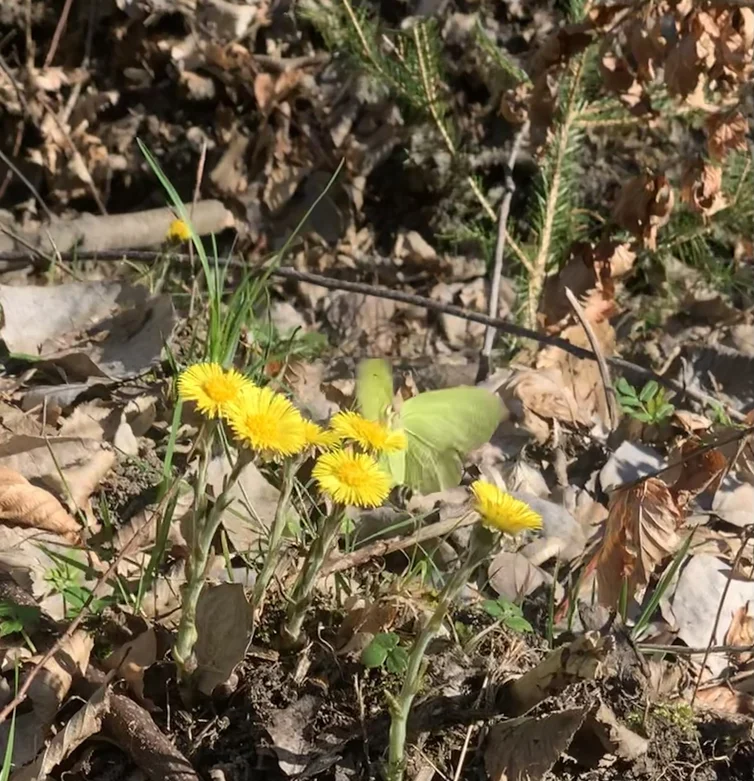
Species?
Gonepteryx rhamni
